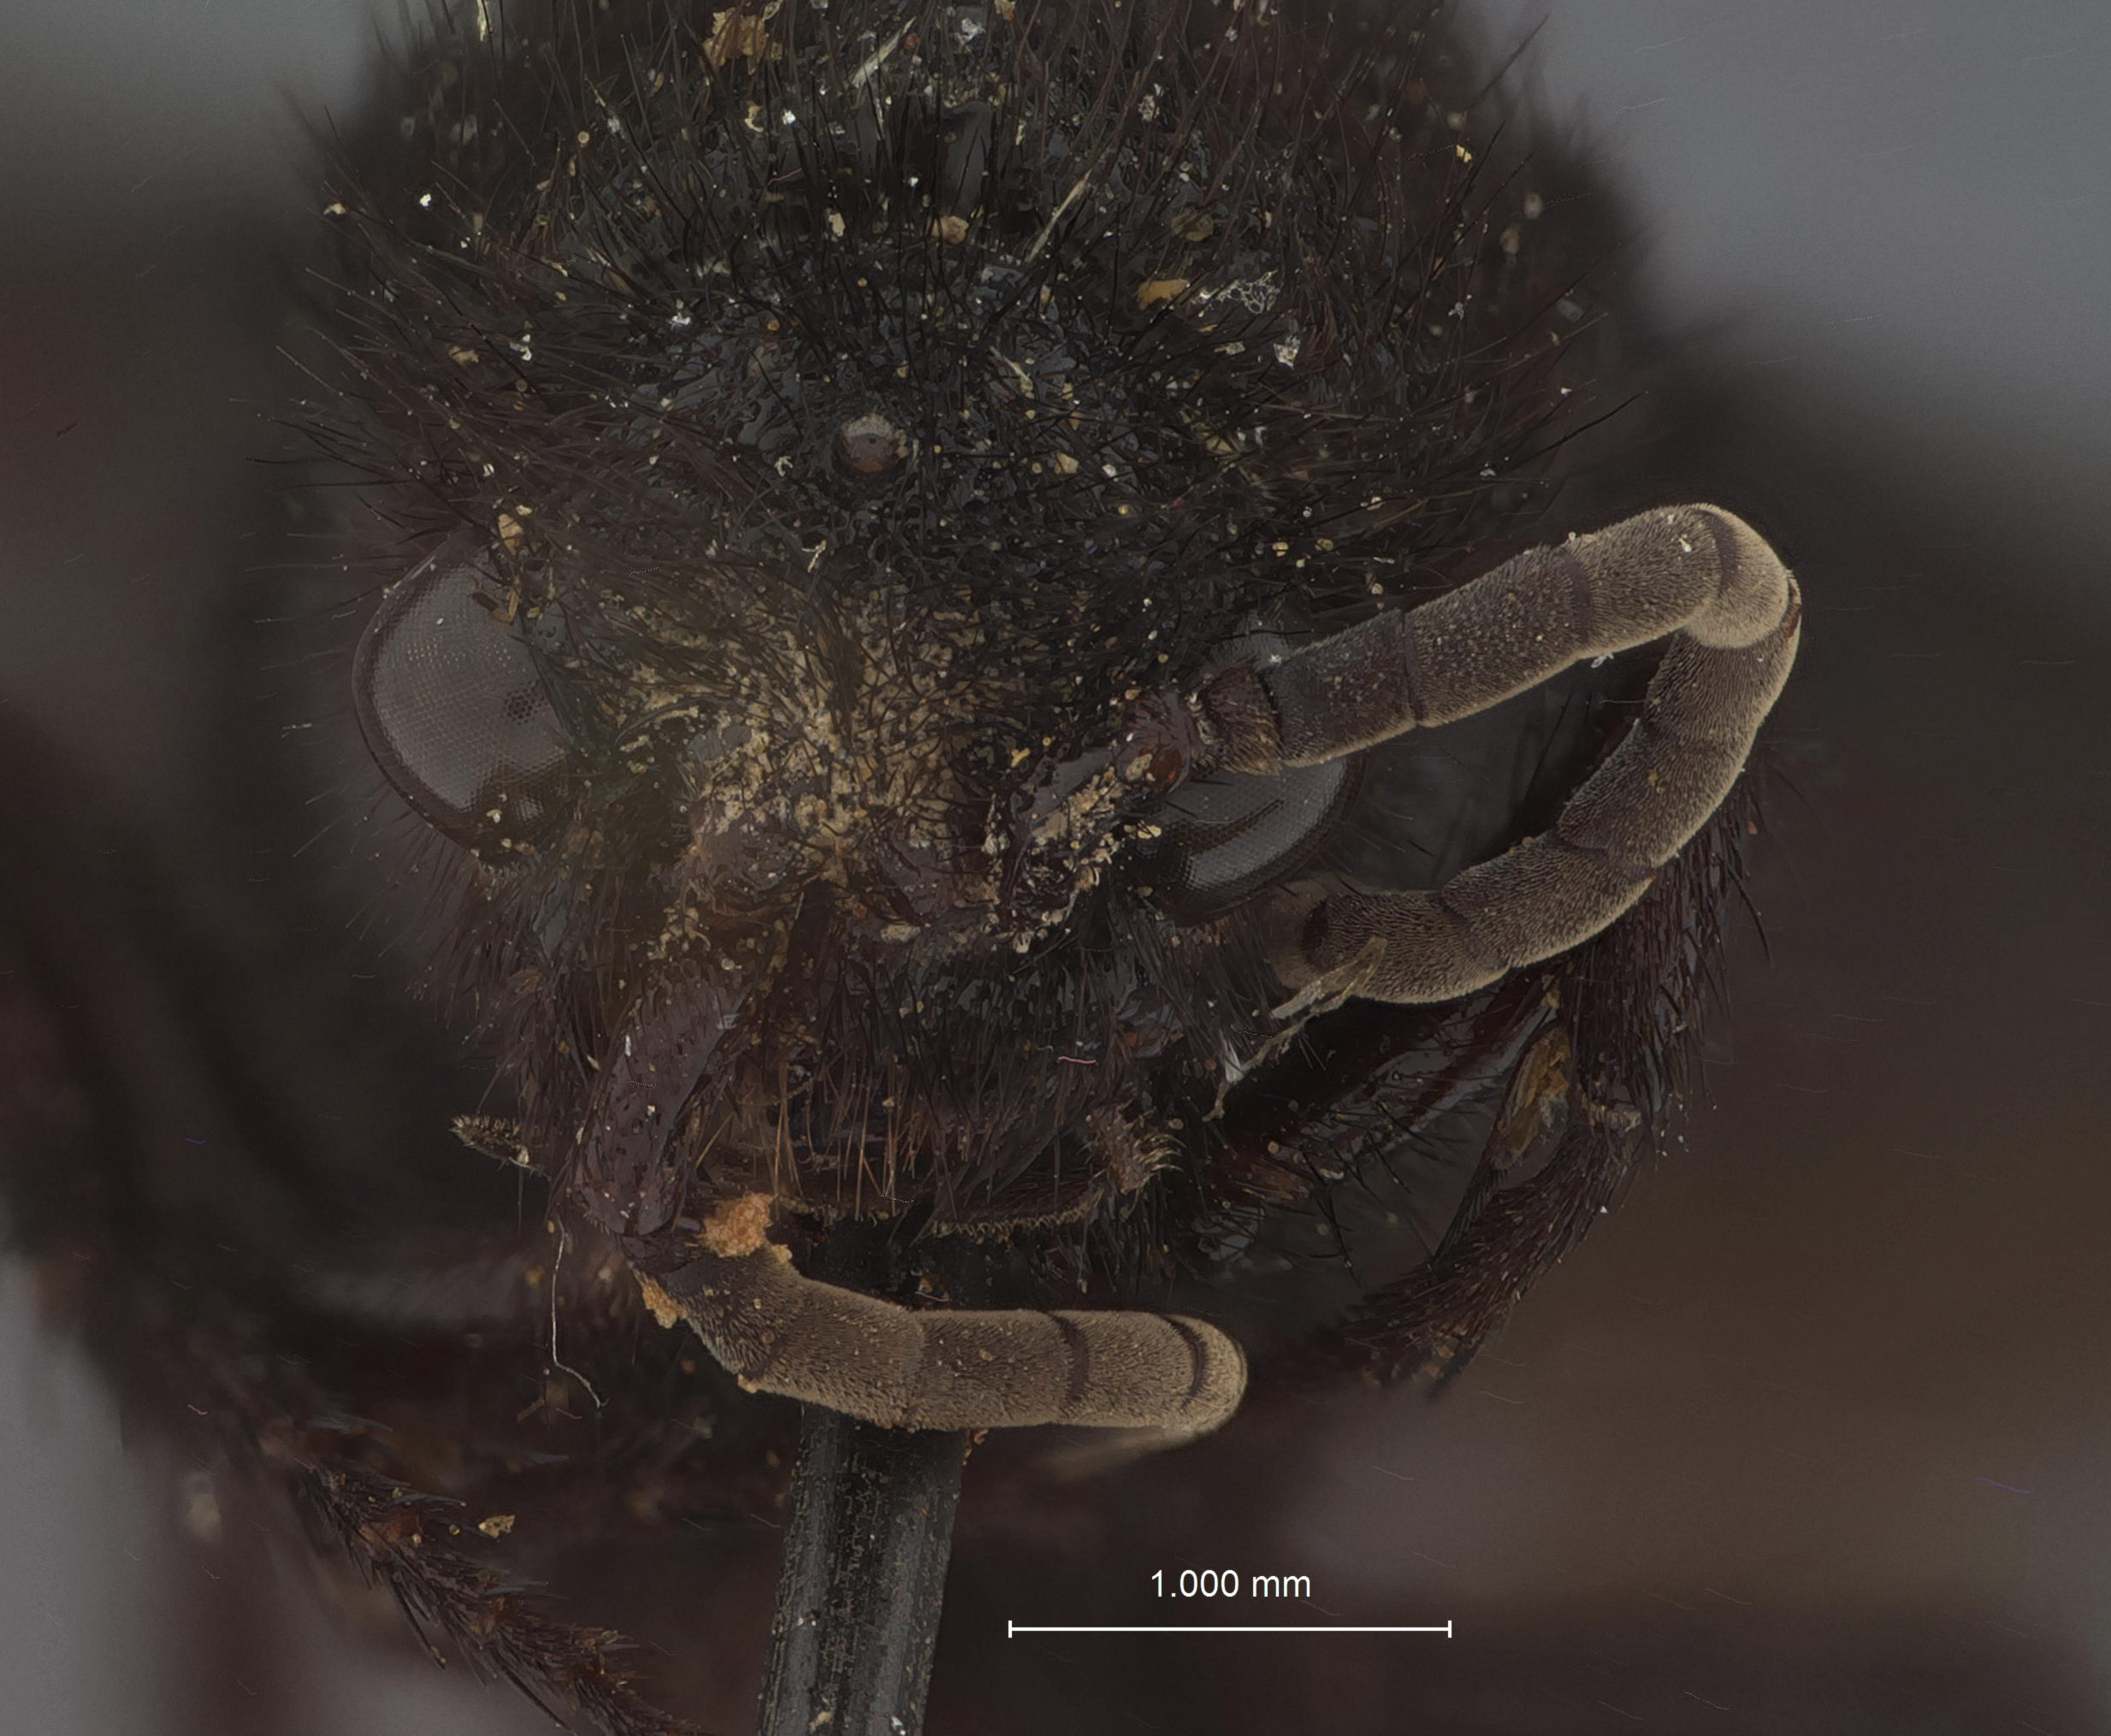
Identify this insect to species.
Dasymutilla chisos
